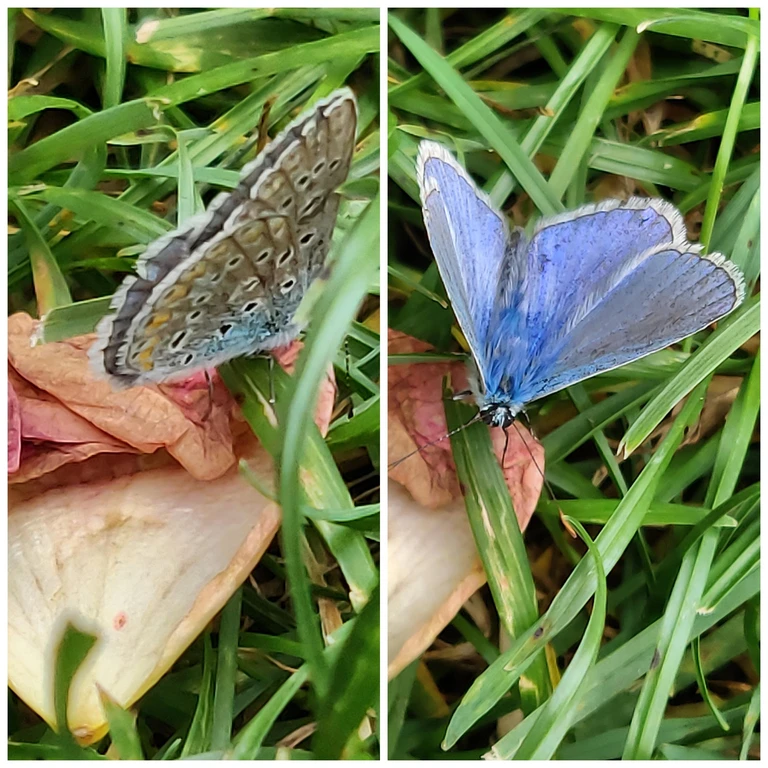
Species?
Polyommatus icarus
